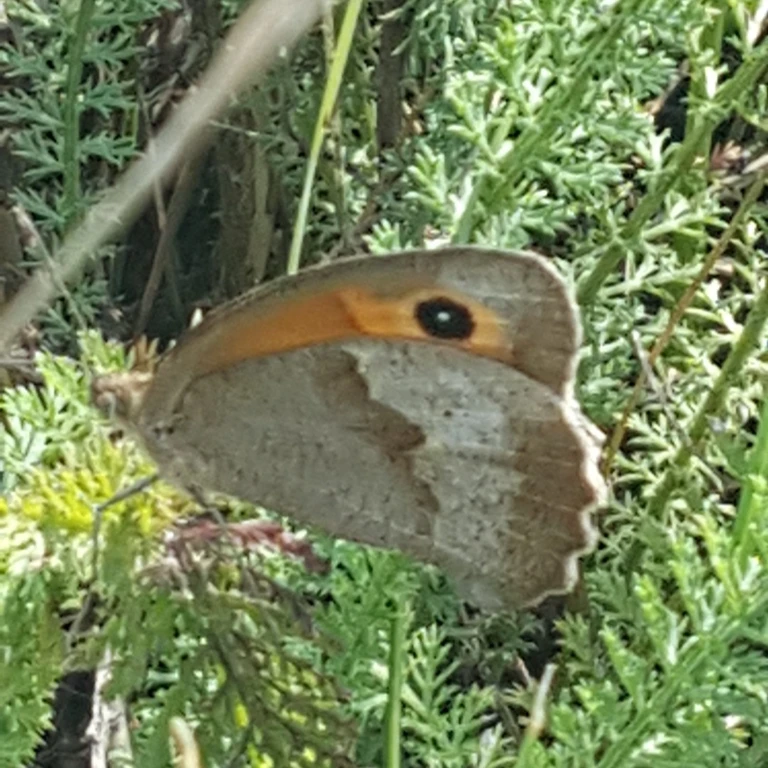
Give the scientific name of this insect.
Maniola jurtina
